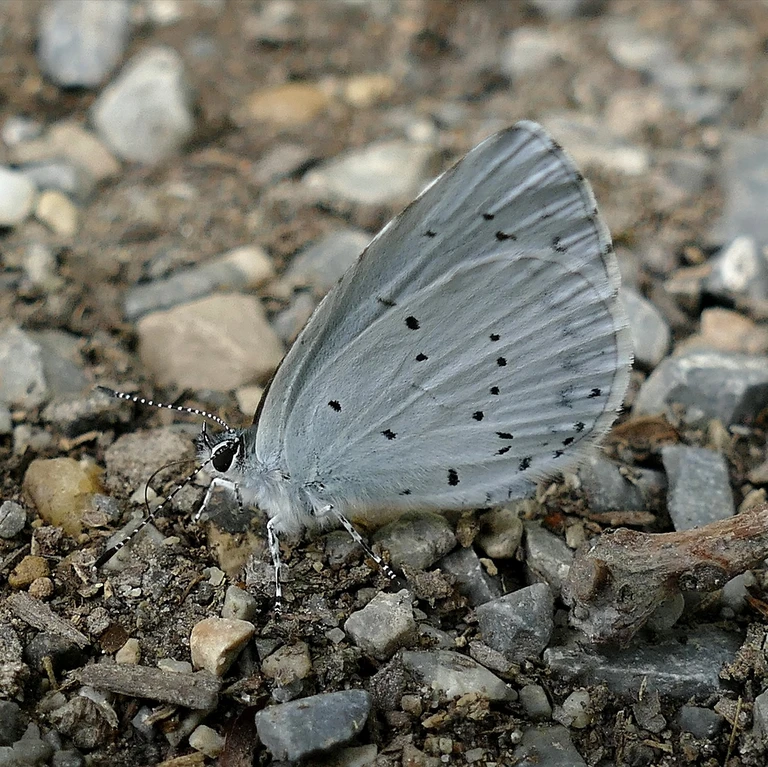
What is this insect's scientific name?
Celastrina argiolus
